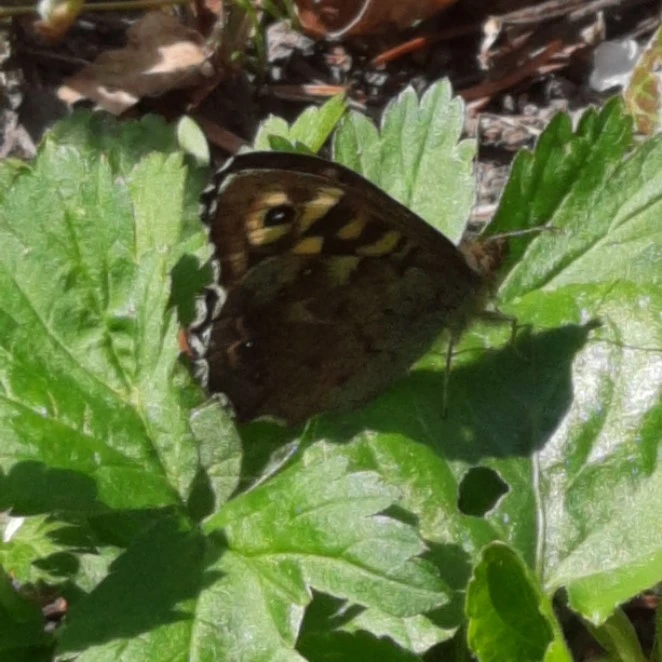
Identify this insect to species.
Pararge aegeria
